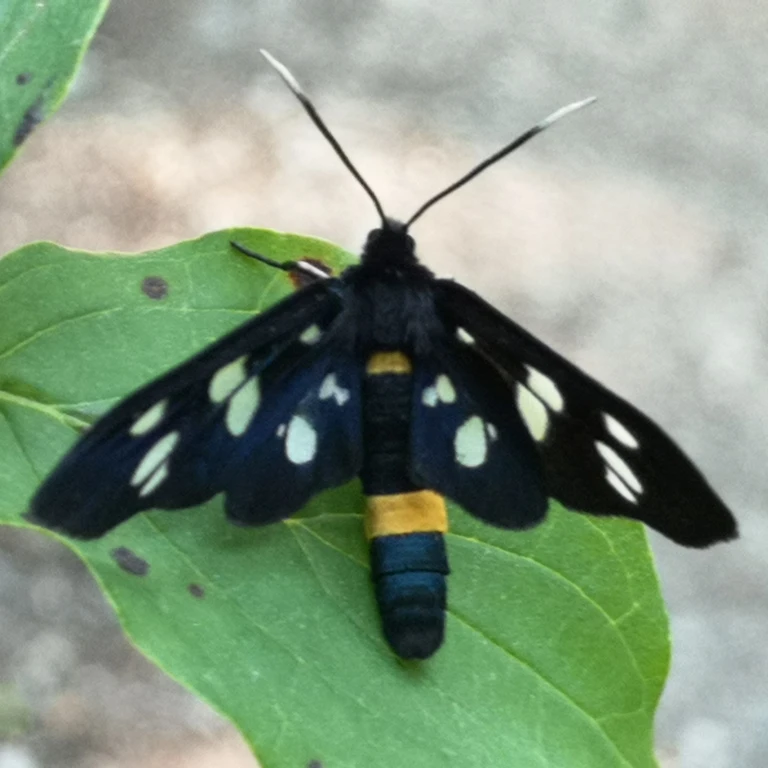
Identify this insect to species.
Amata phegea
